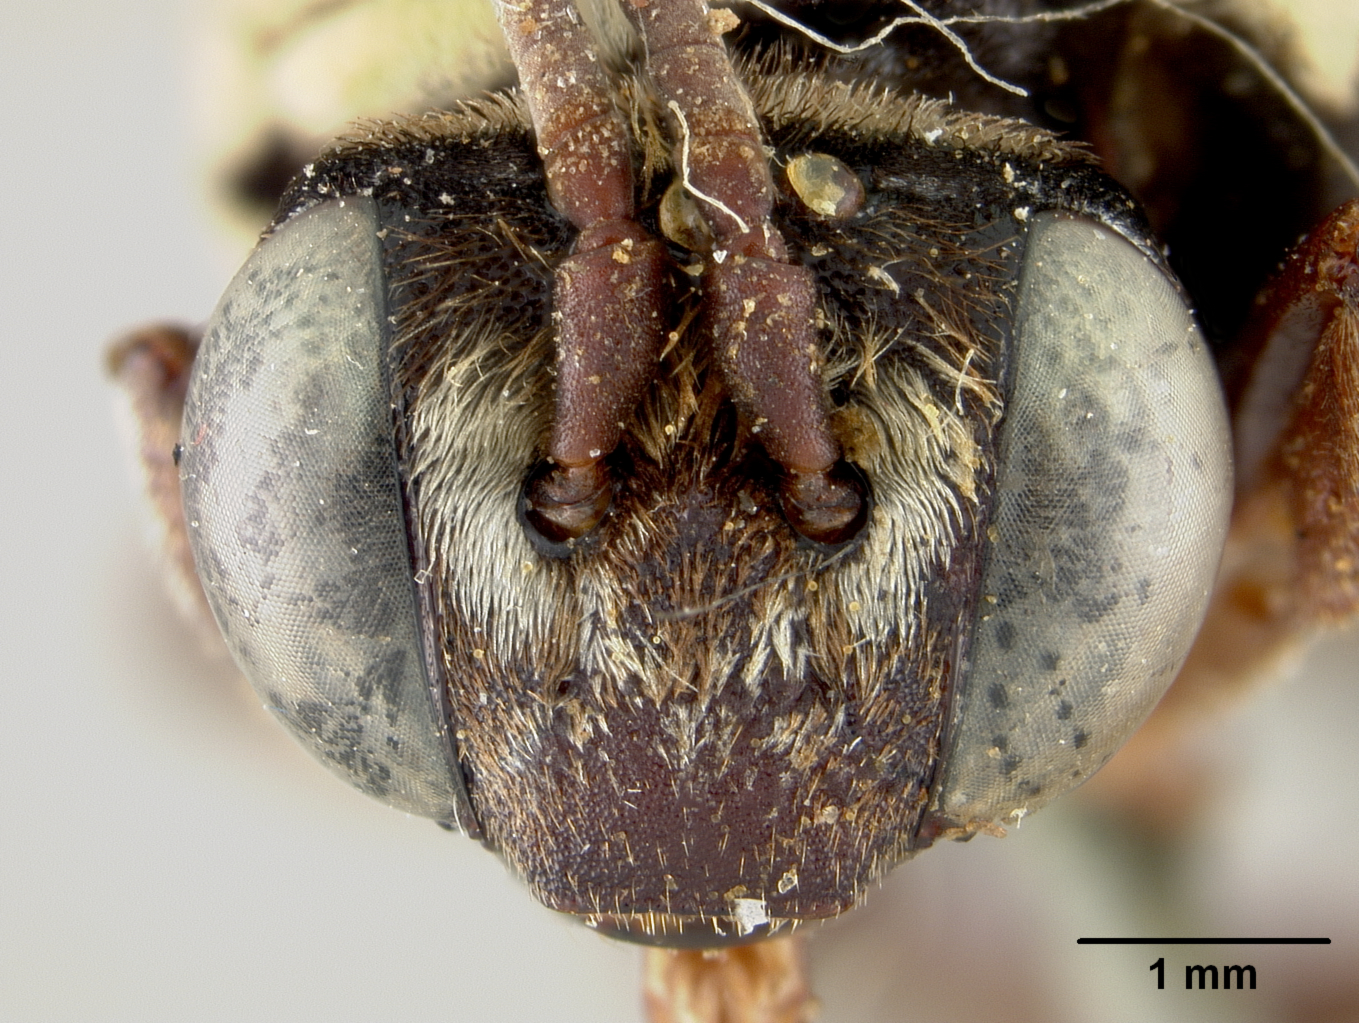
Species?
Triepeolus texanus
